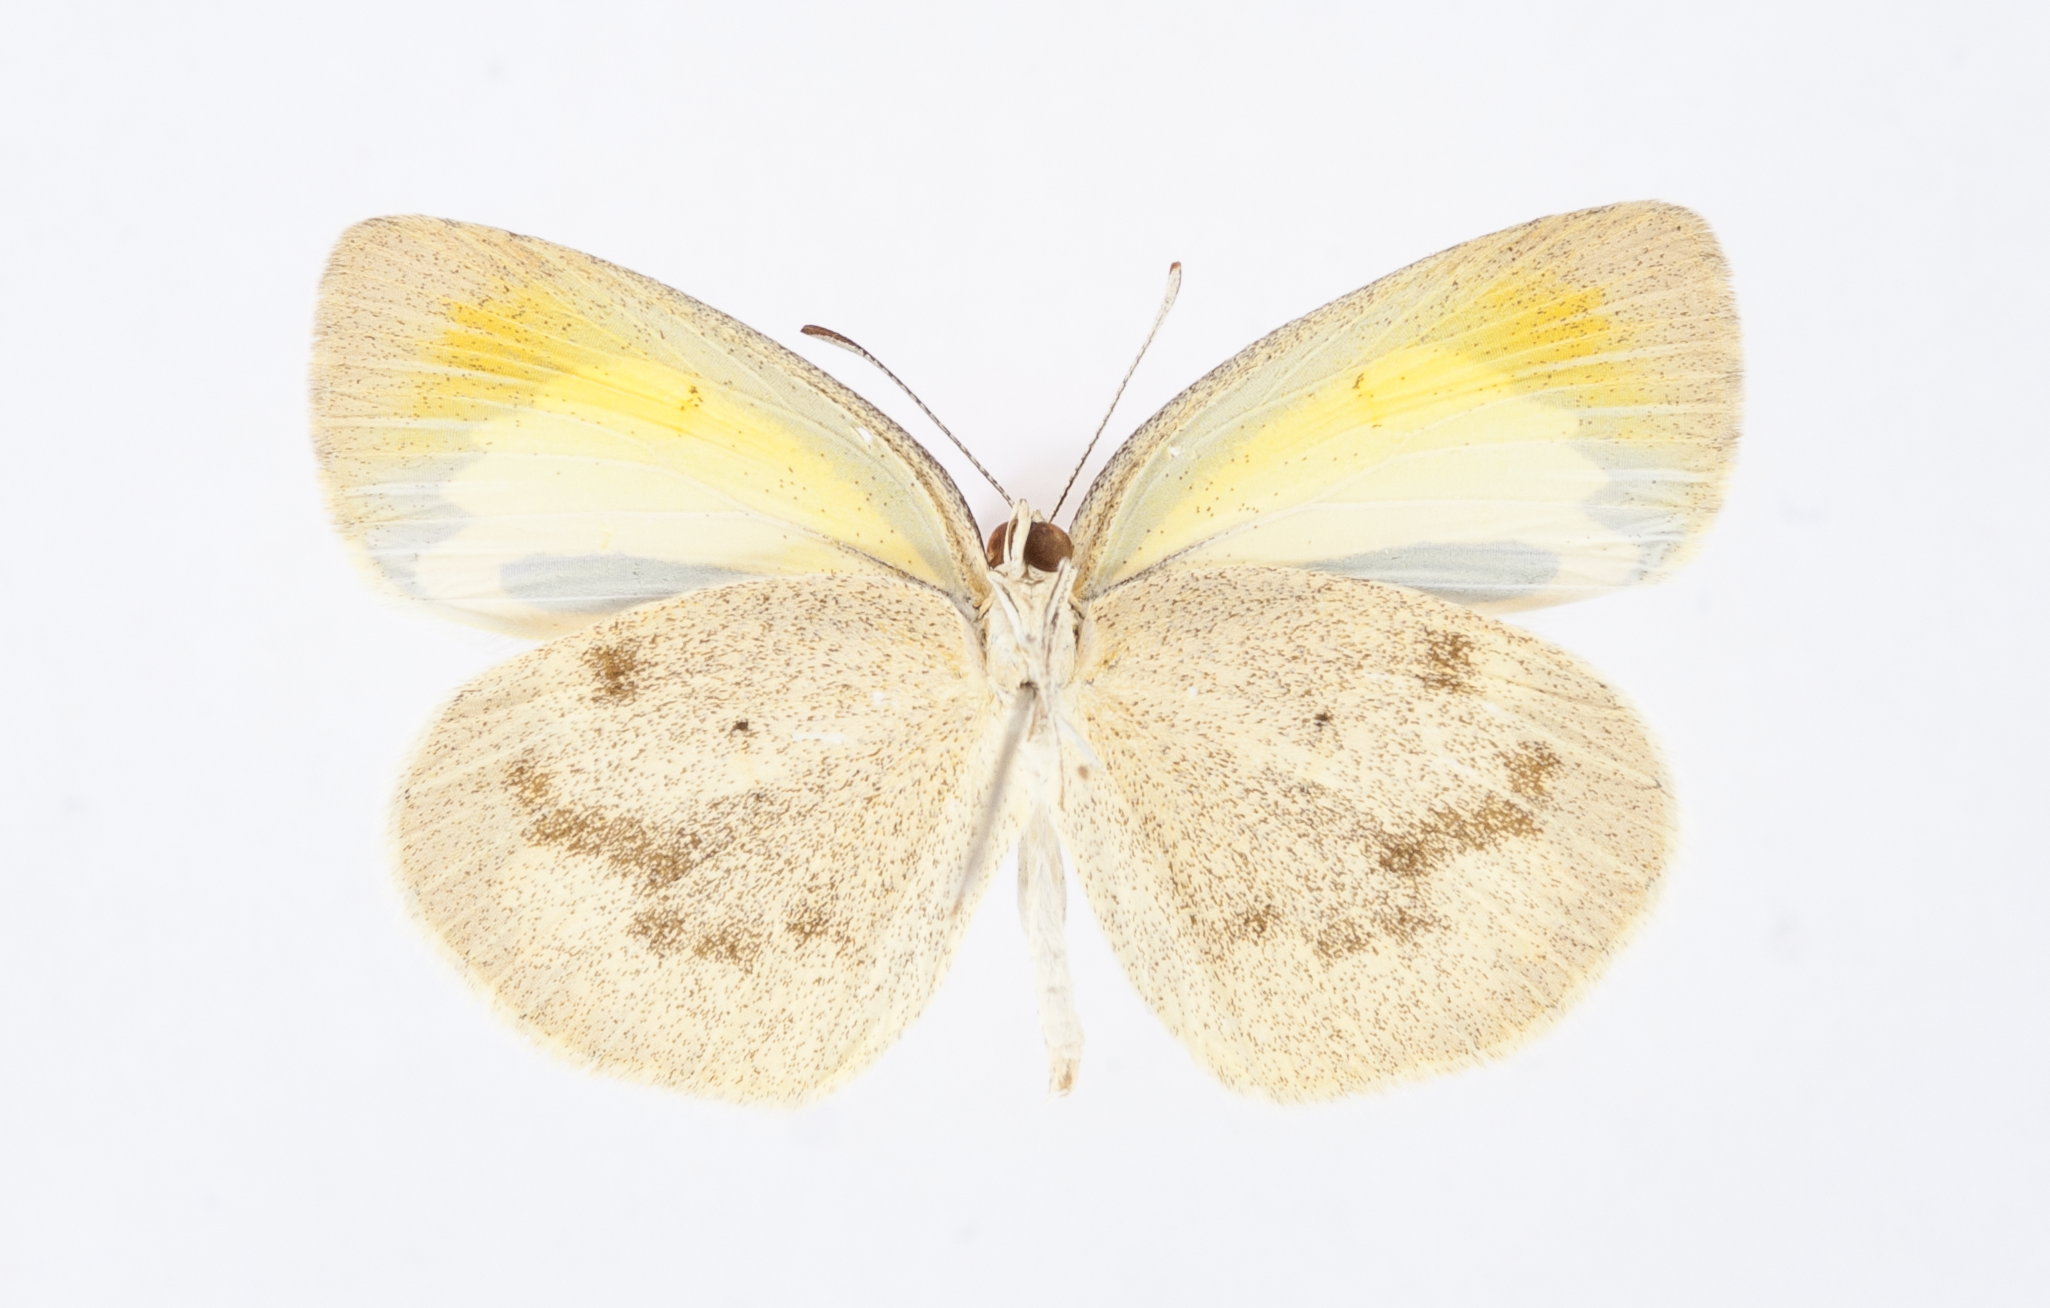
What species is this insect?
Eurema elathea
